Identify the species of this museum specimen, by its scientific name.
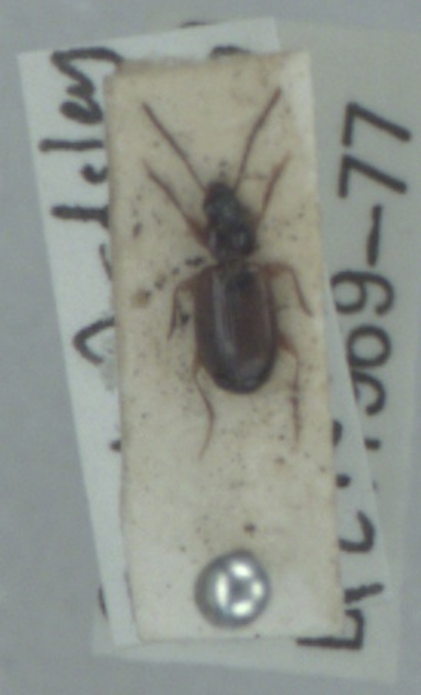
Trechus quadristriatus
